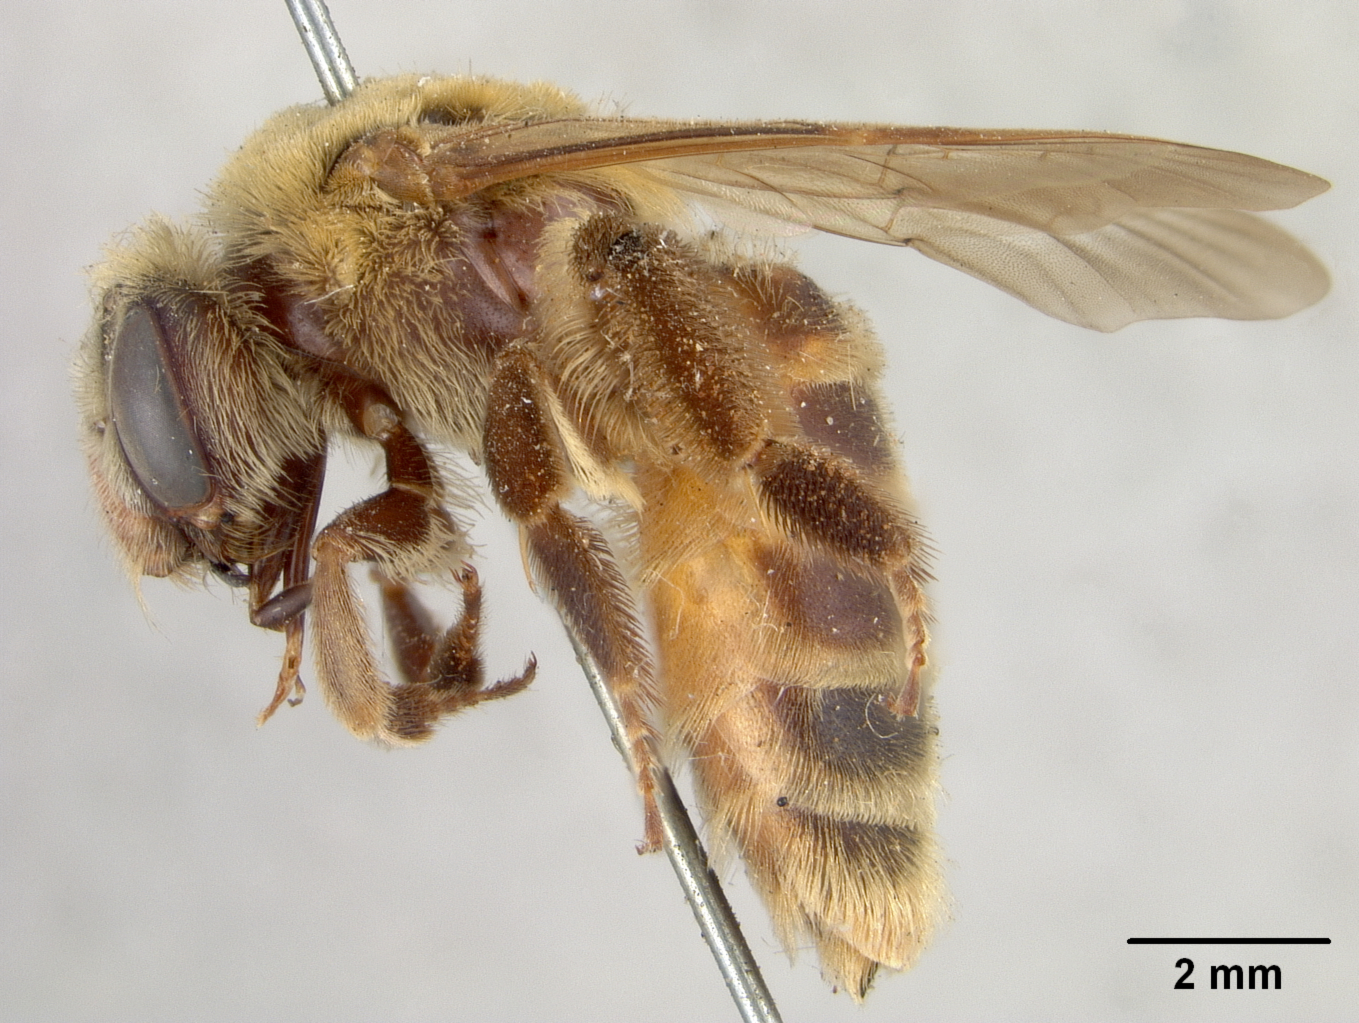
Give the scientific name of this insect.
Andrena melliventris
